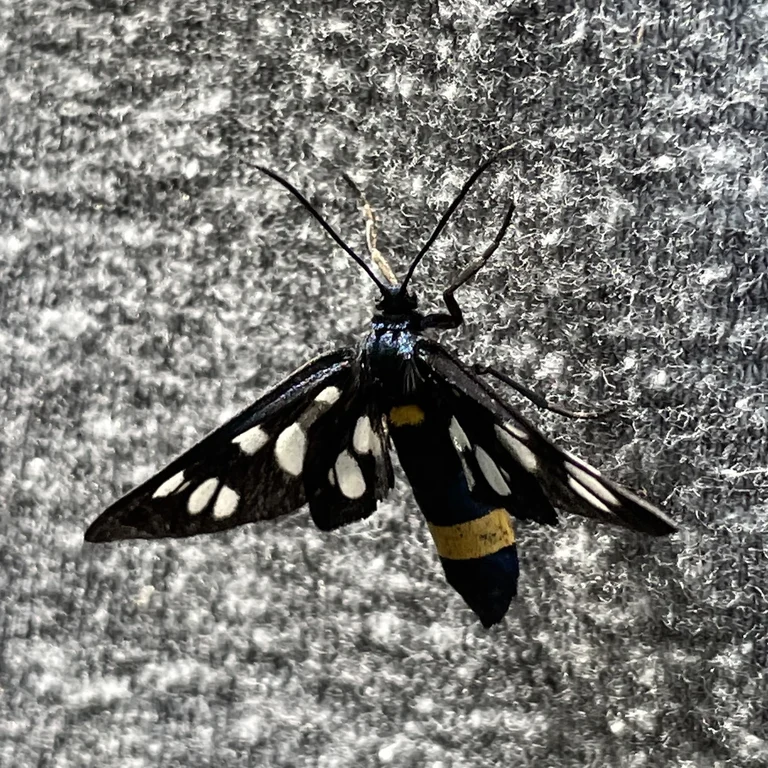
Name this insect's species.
Amata phegea
